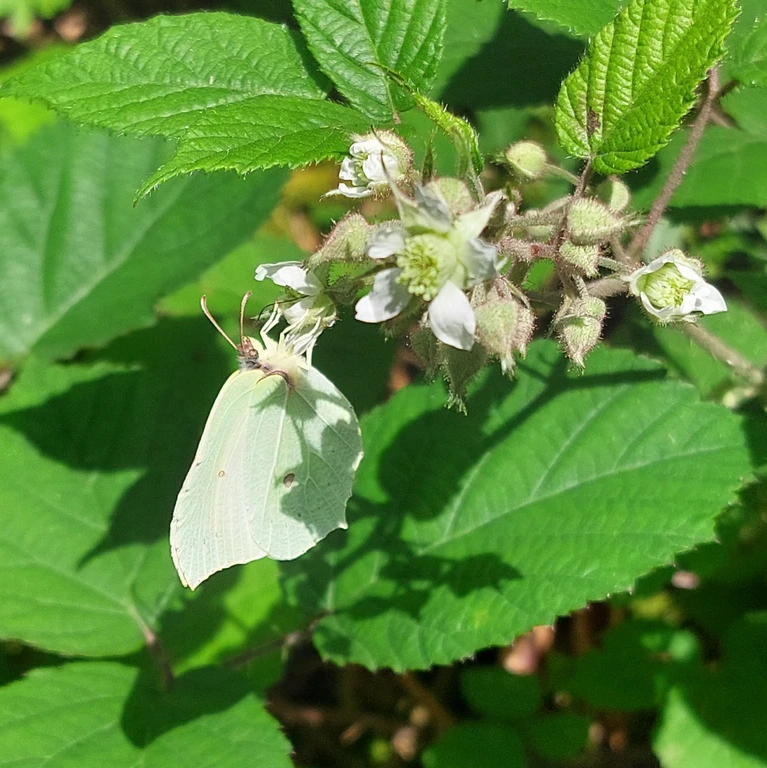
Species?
Gonepteryx rhamni
